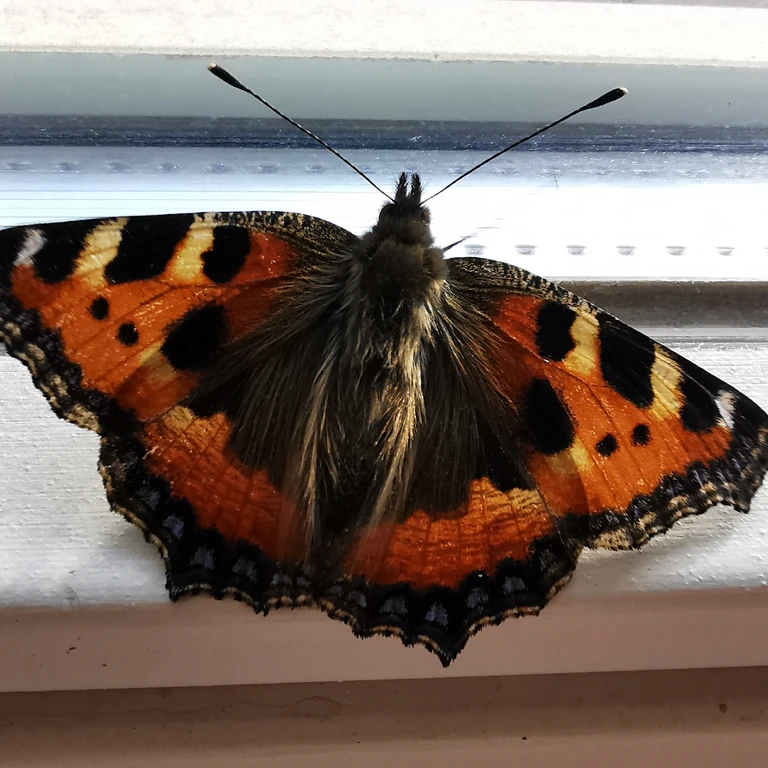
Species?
Aglais urticae
